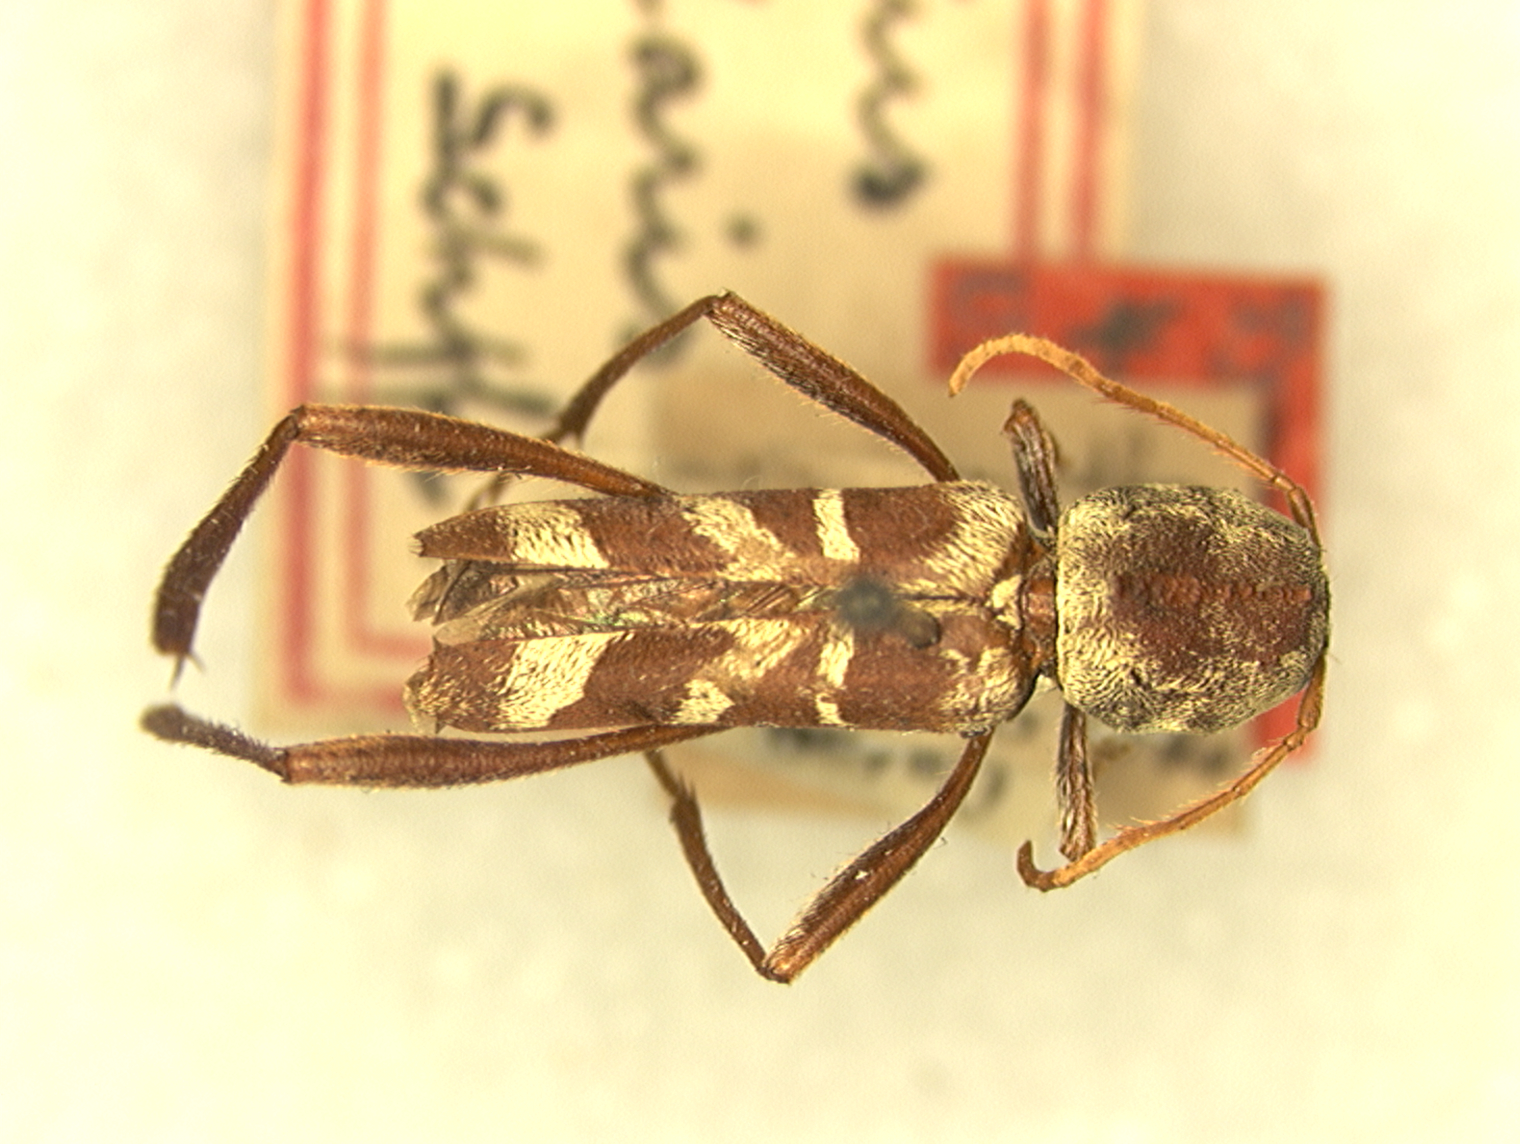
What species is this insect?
Neoclytus peninsularis
